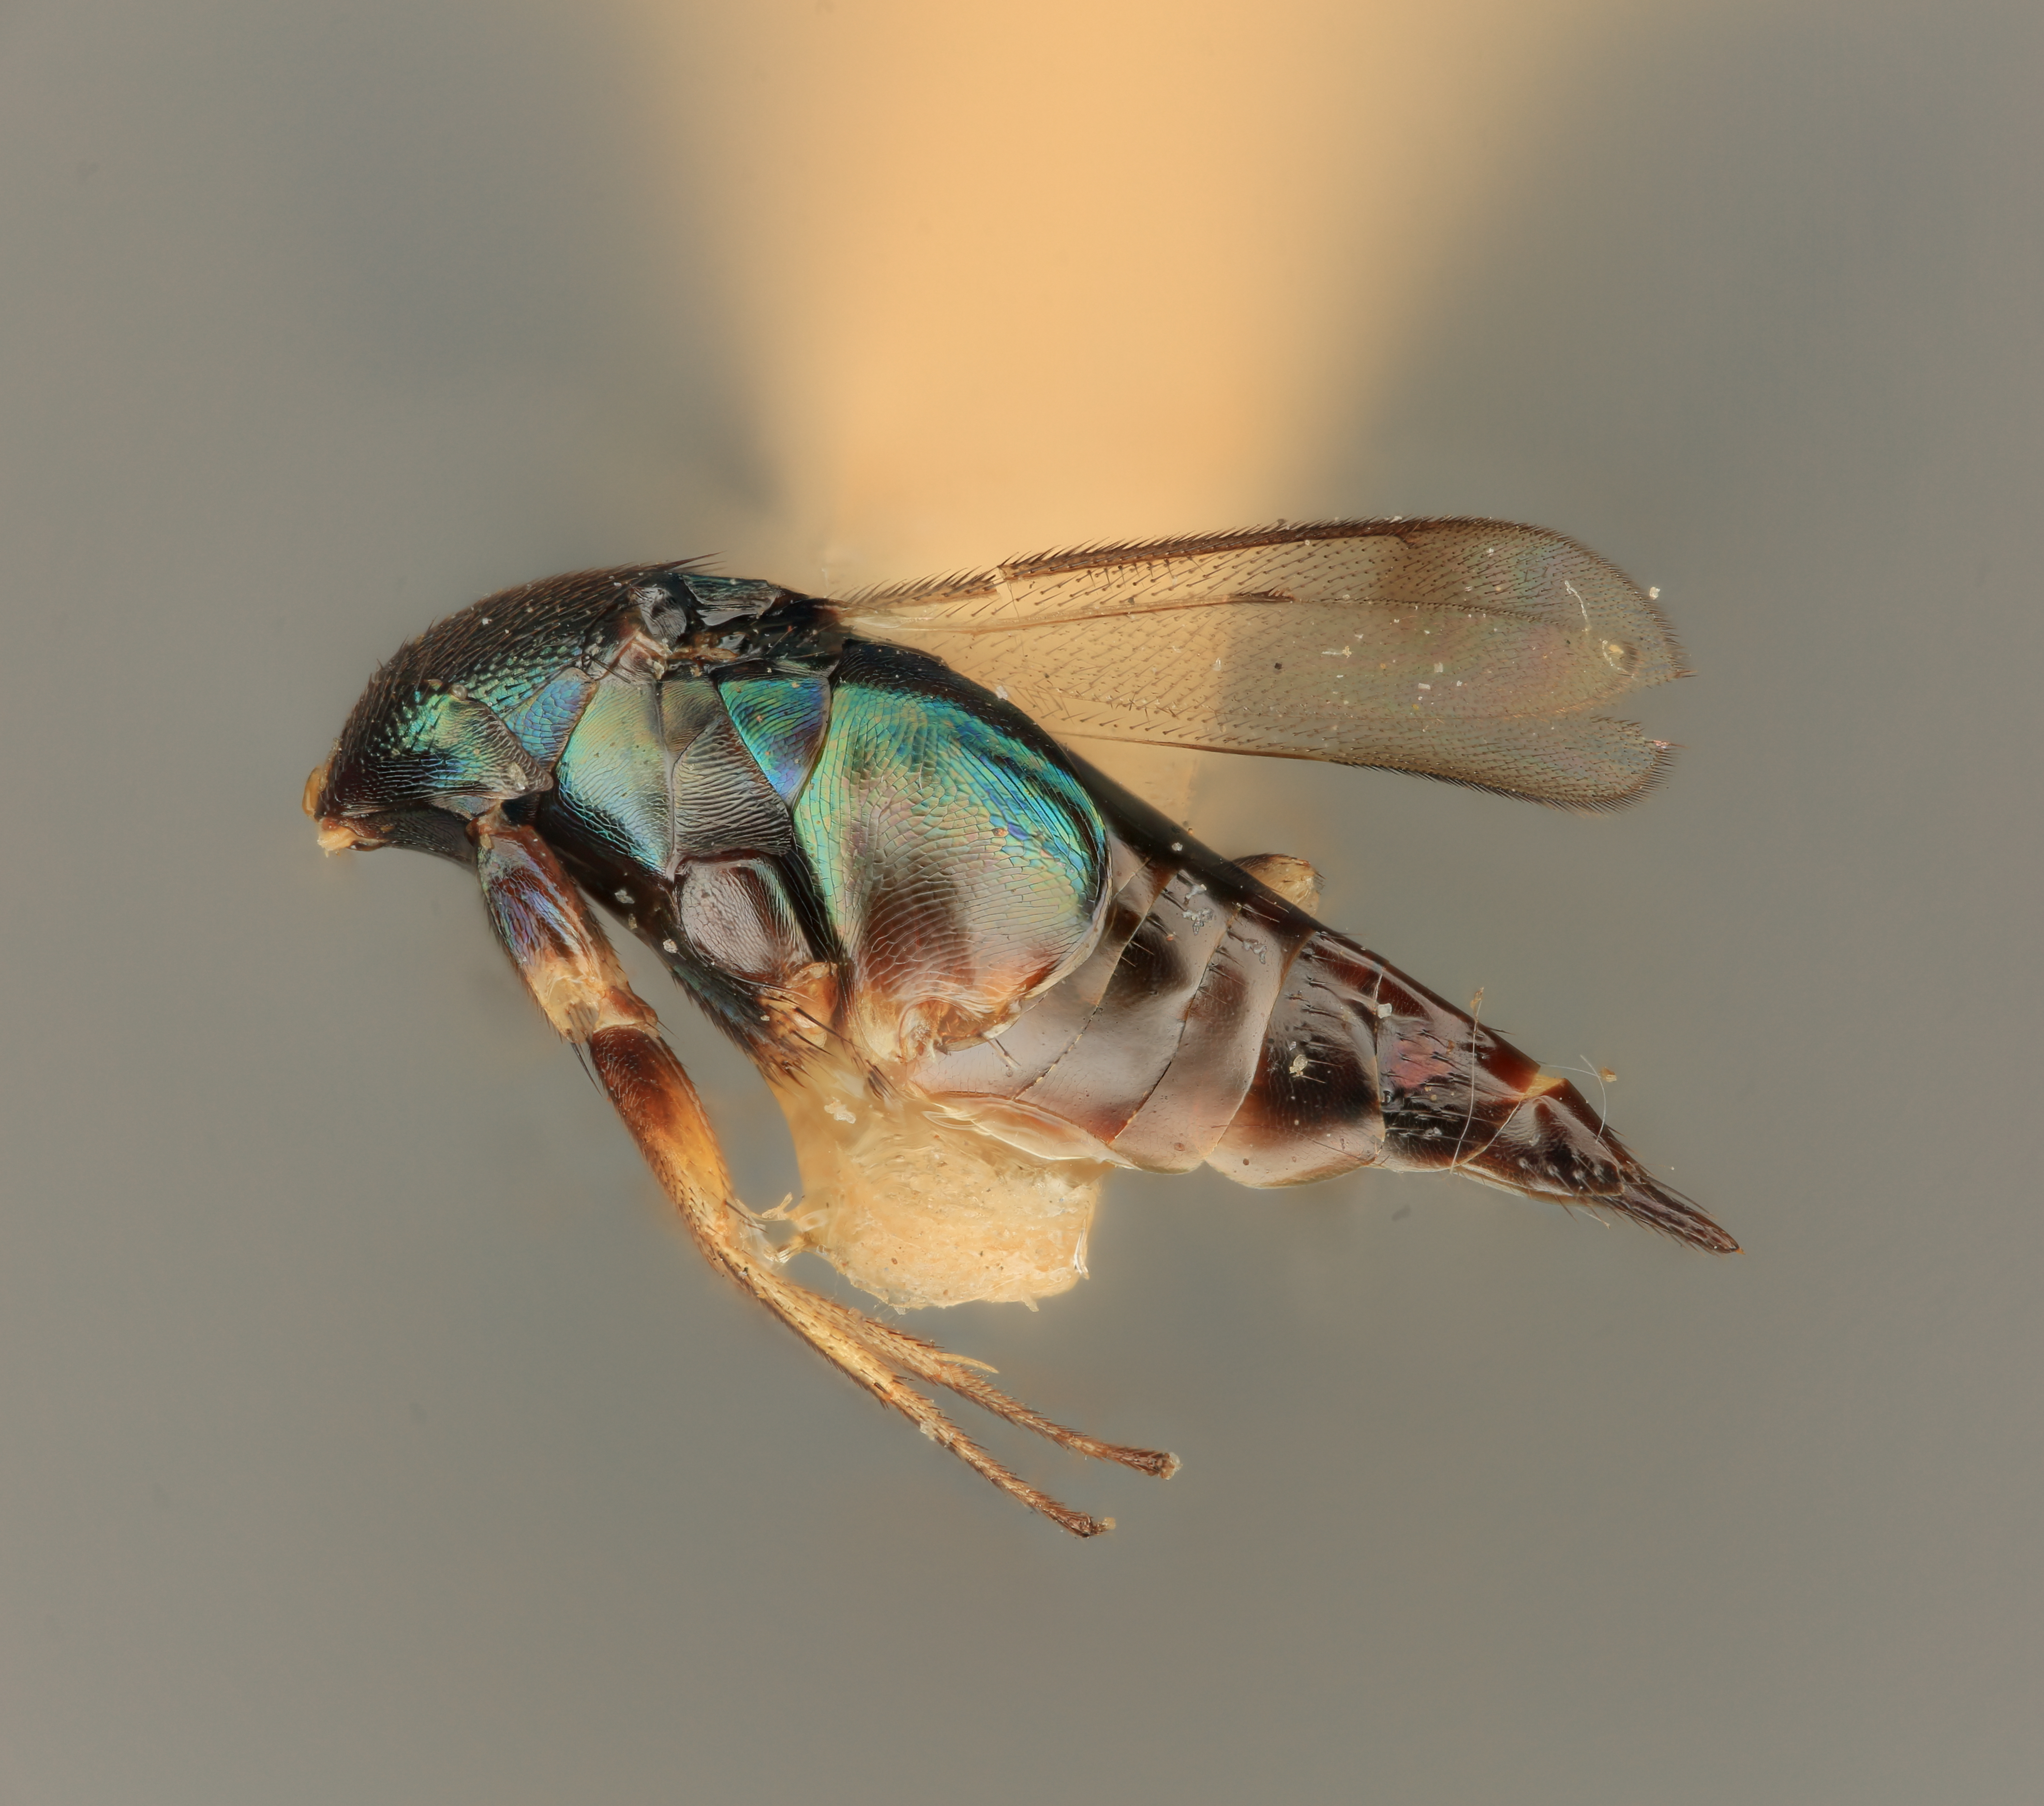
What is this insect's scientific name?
Elasmus mexicanus
